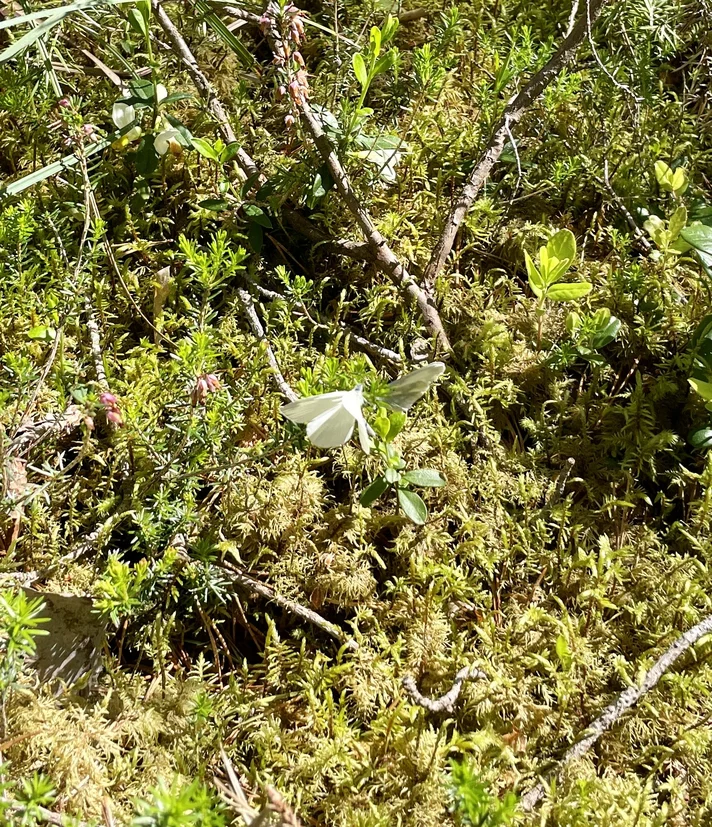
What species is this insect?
Leptidea sinapis/juvernica
